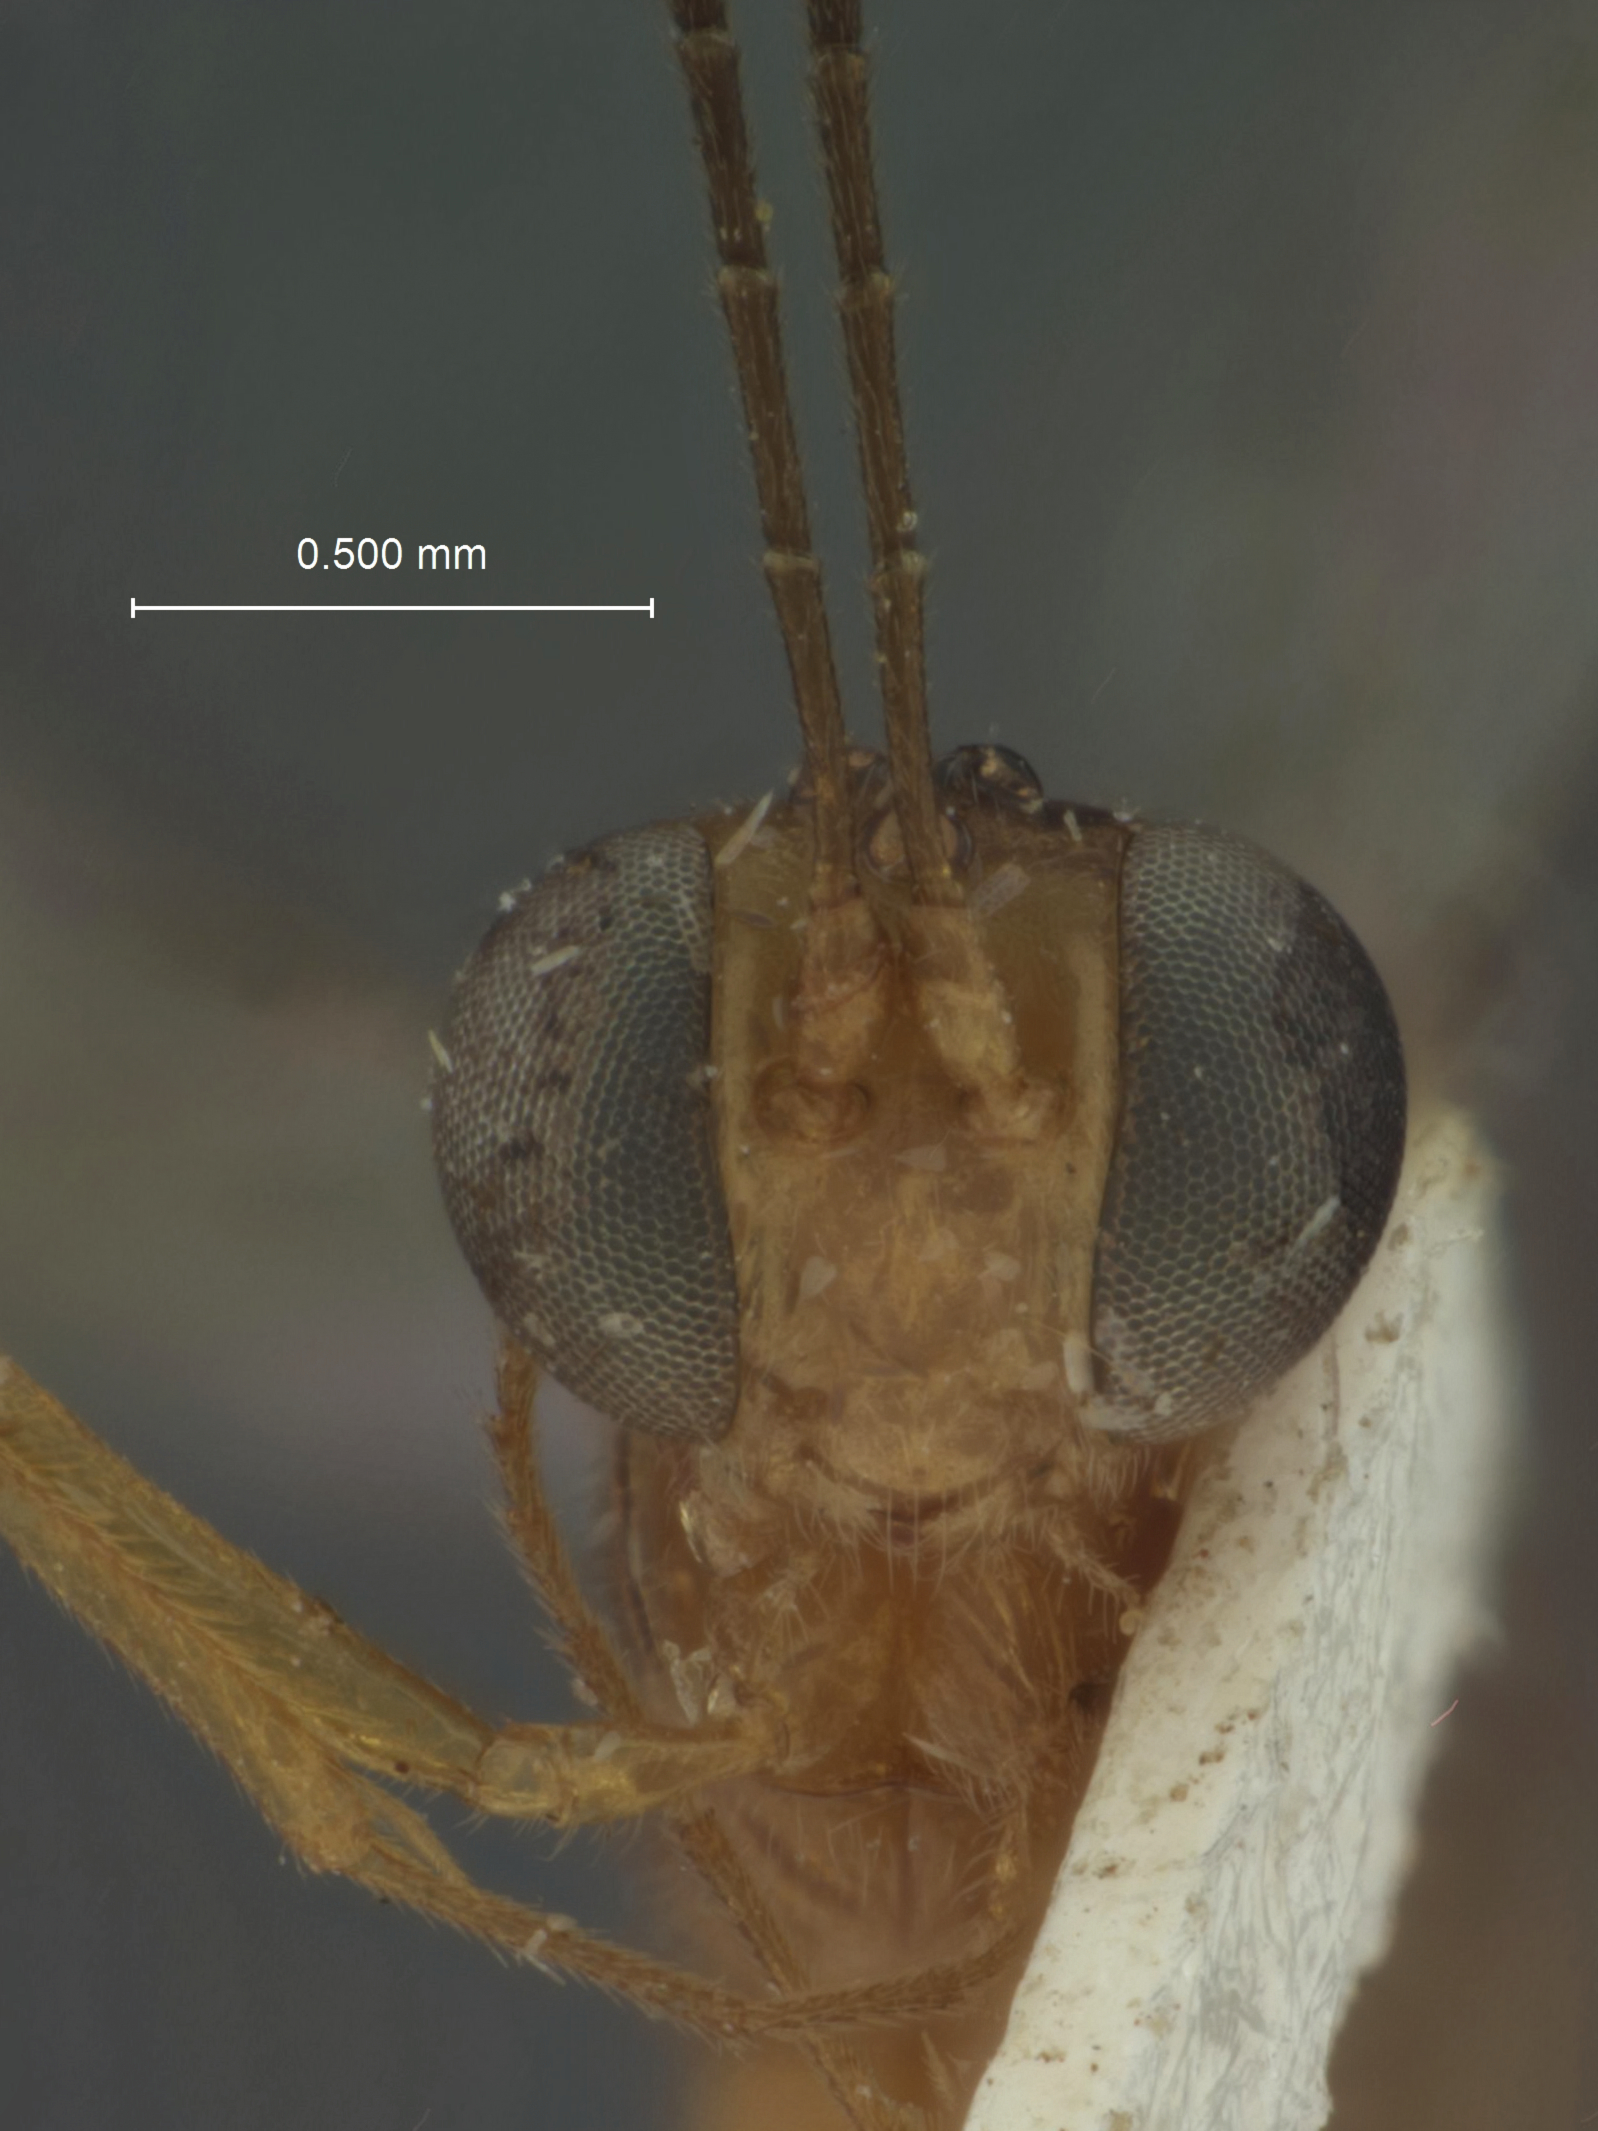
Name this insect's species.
Cremastus insularis
